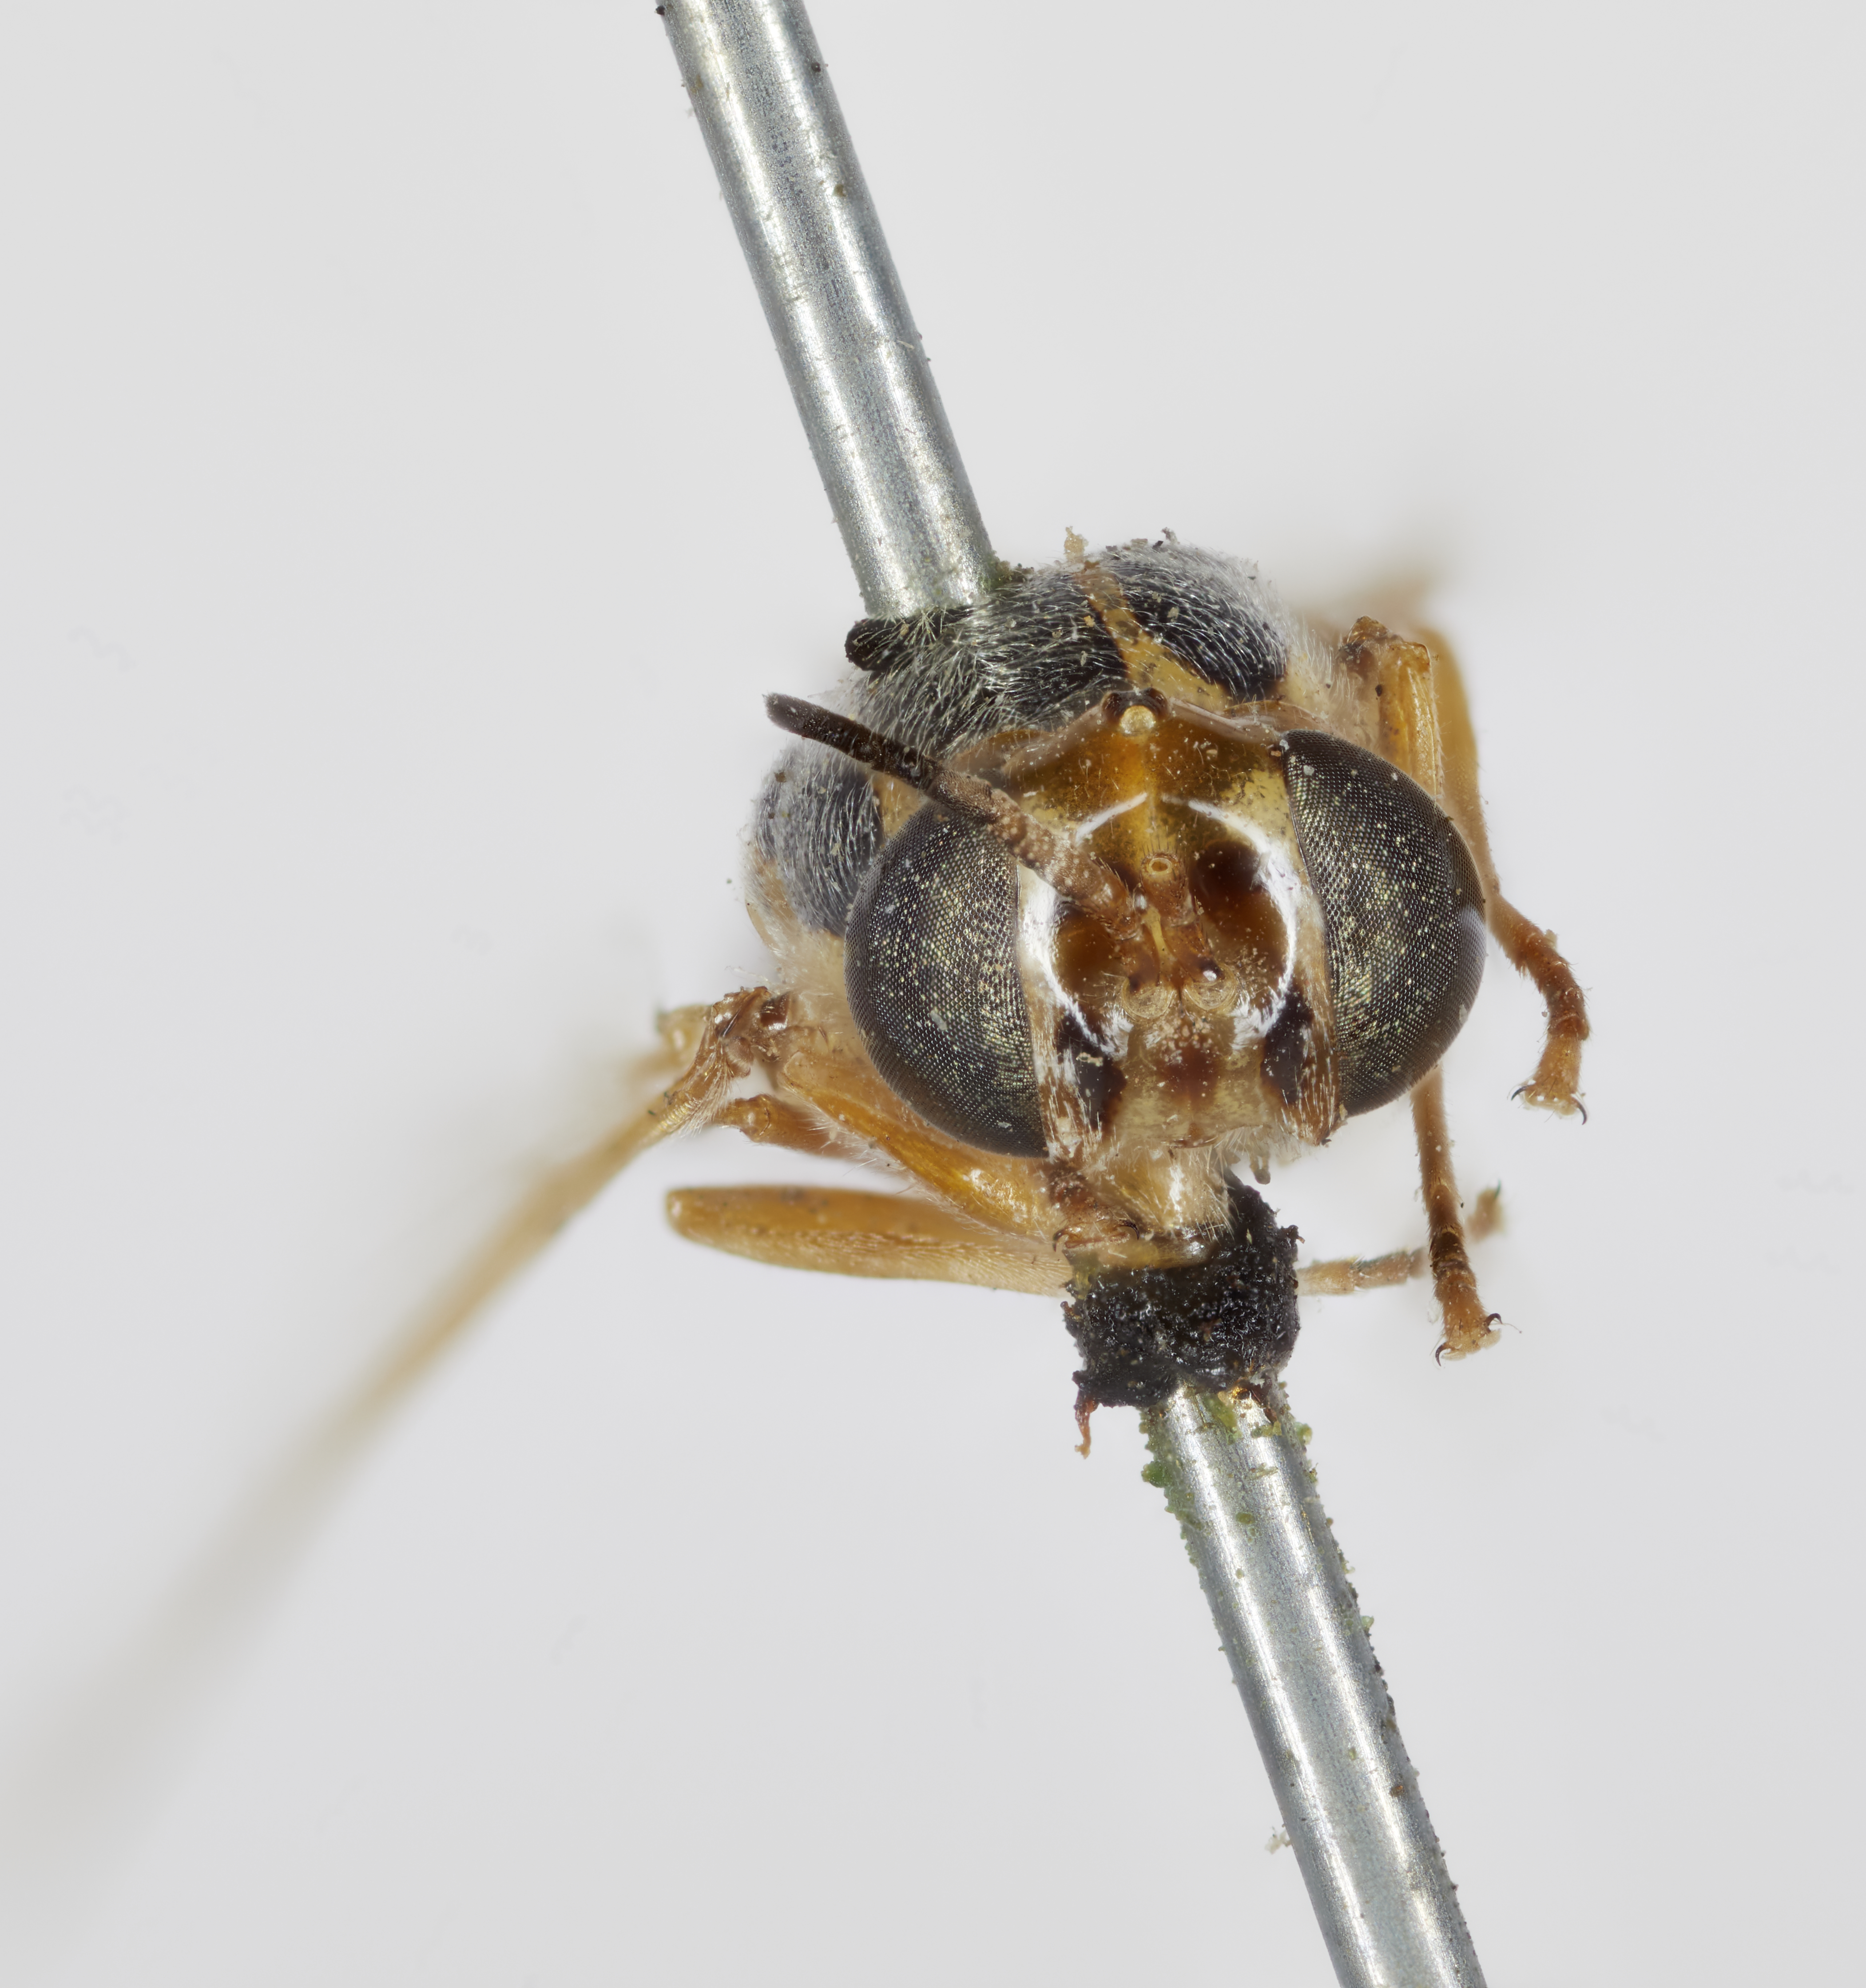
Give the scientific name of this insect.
Euparyphus apicalis
